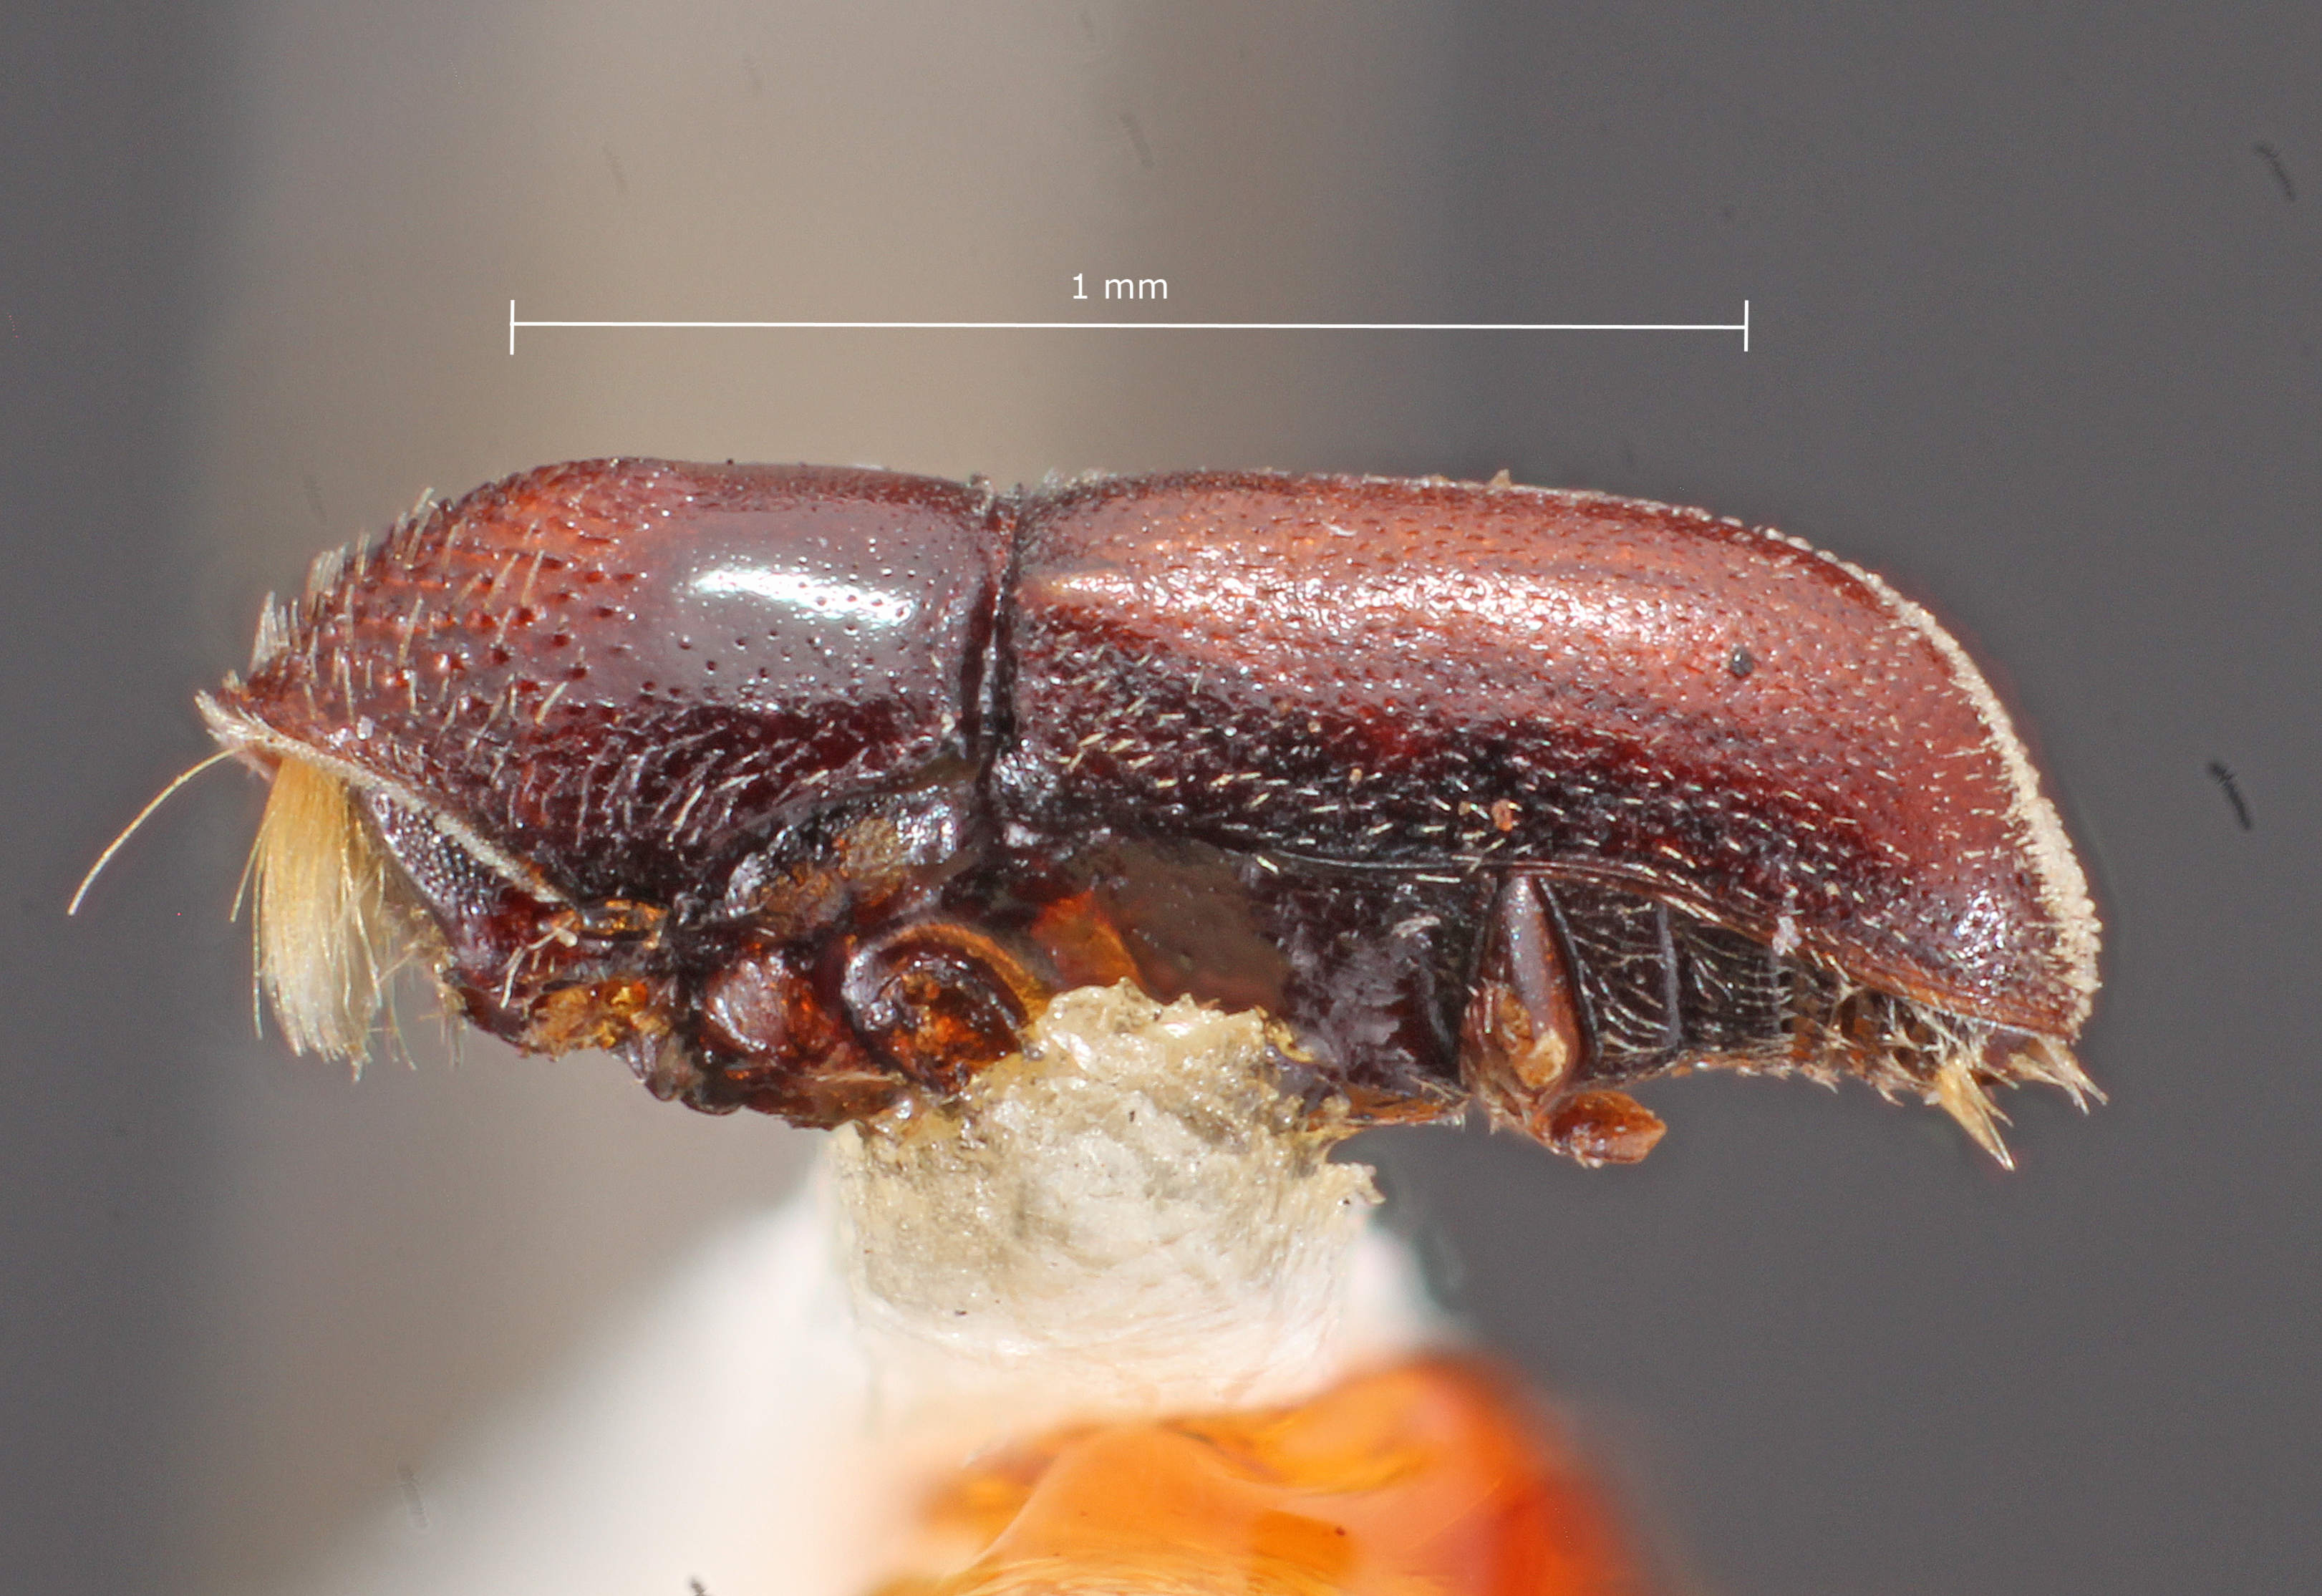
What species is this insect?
Pseudopityophthorus pulvereus
